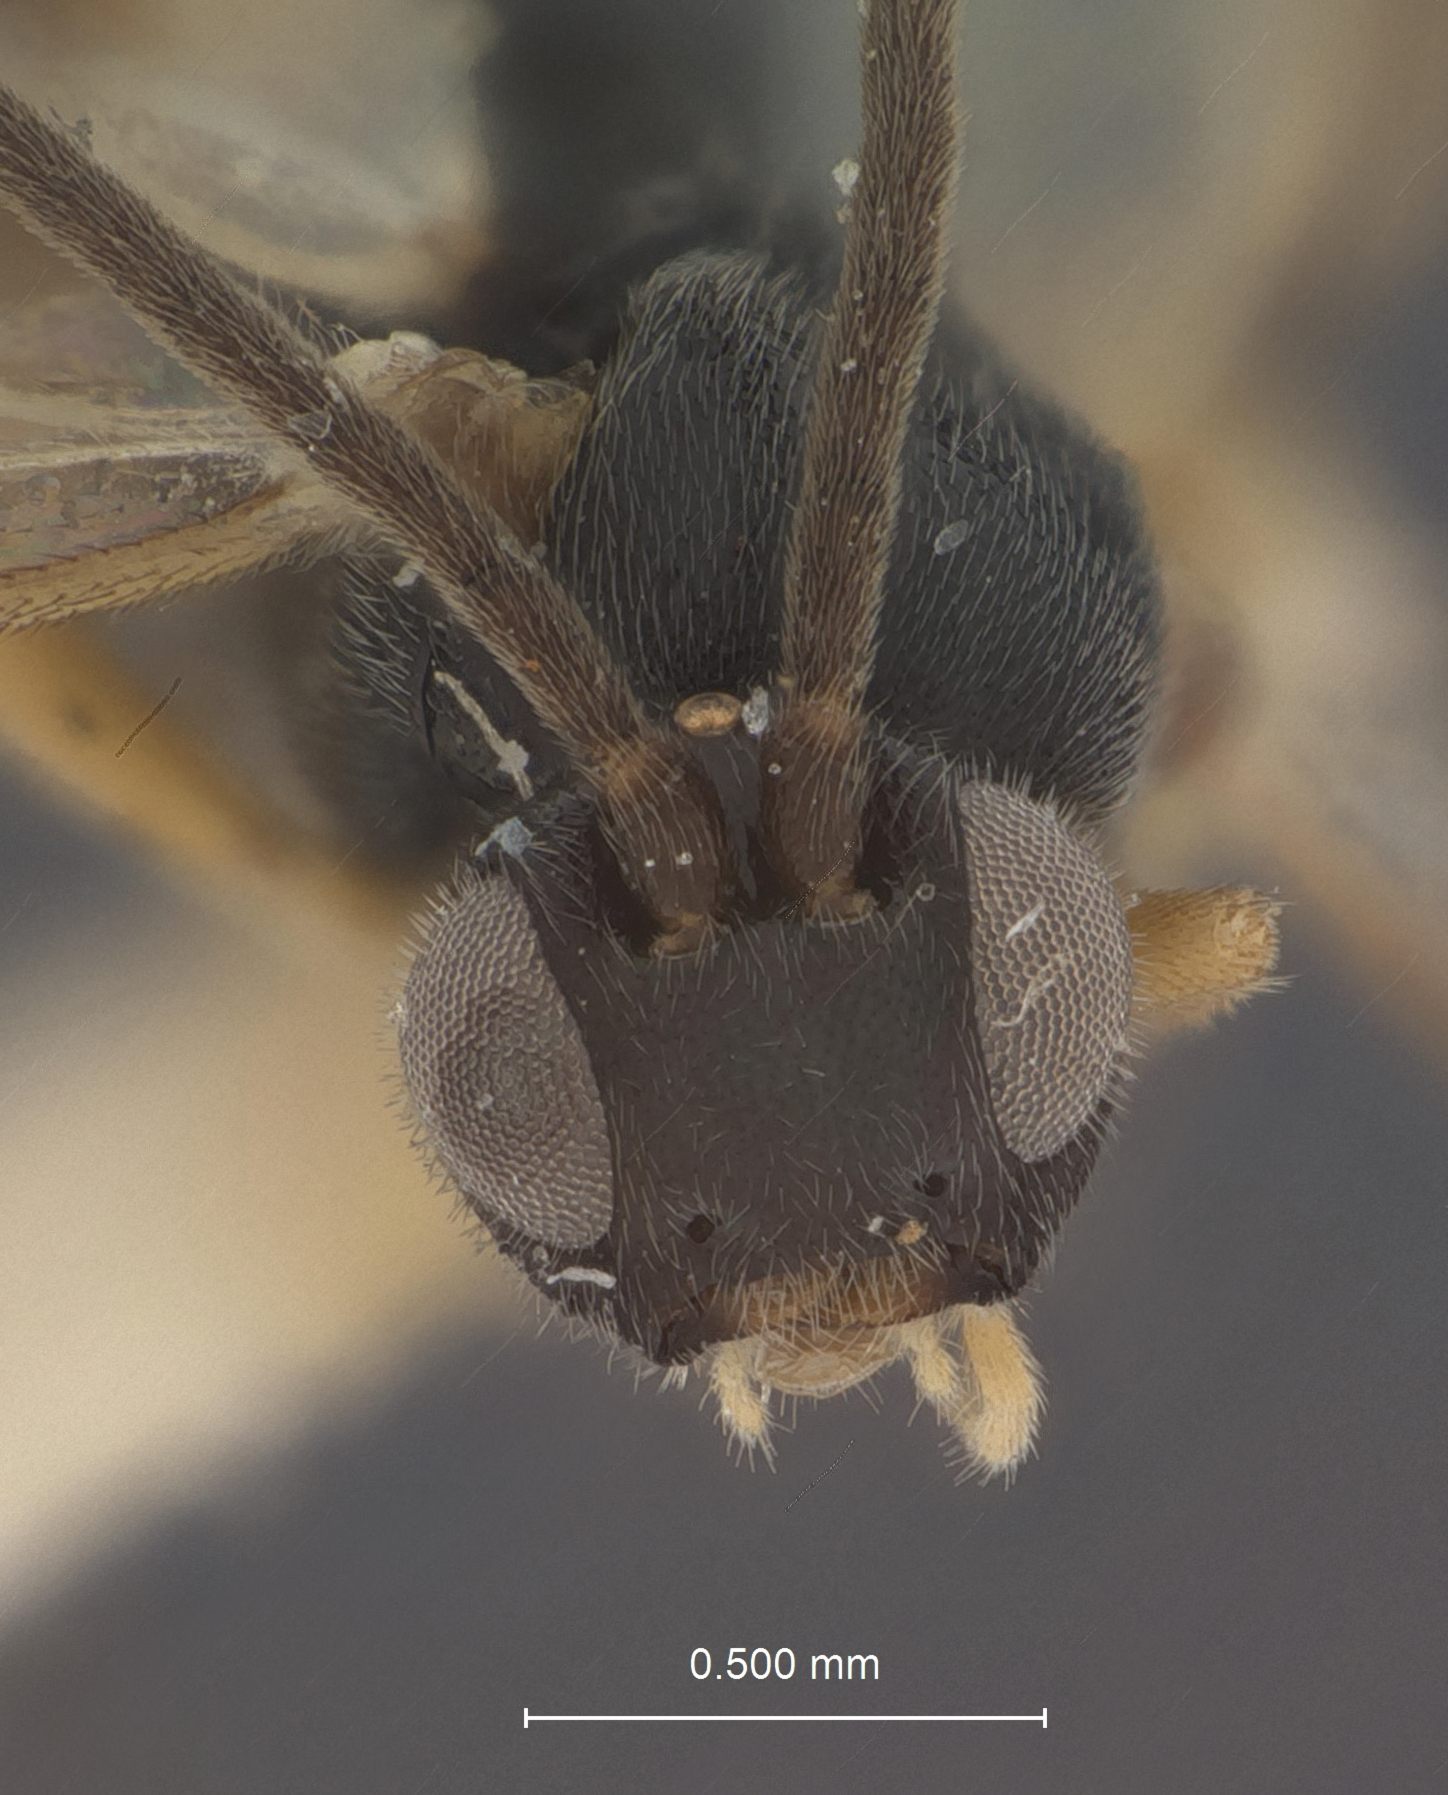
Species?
Apanteles olenidis
